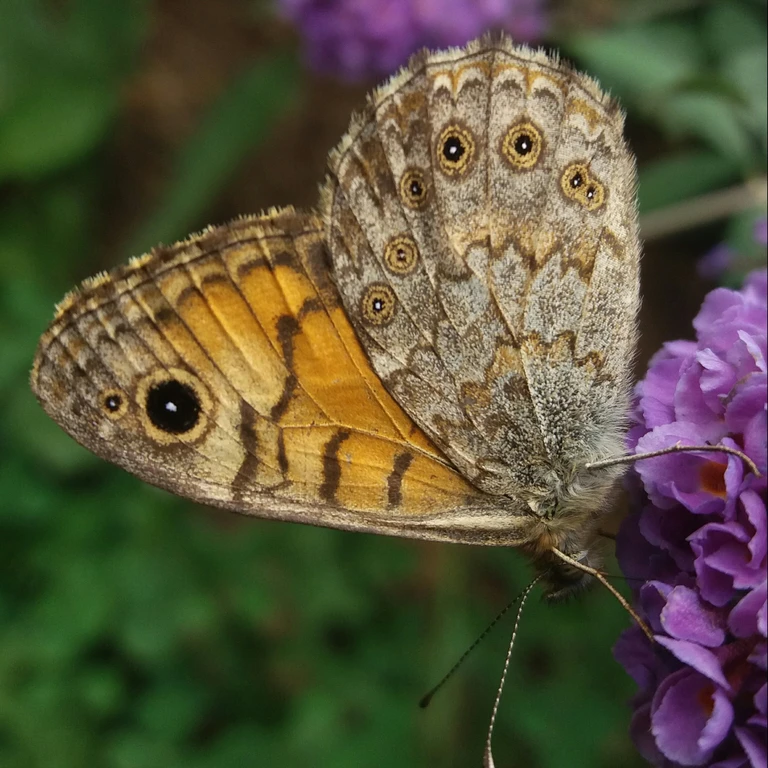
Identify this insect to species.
Lasiommata megera (also Pararge megera)
